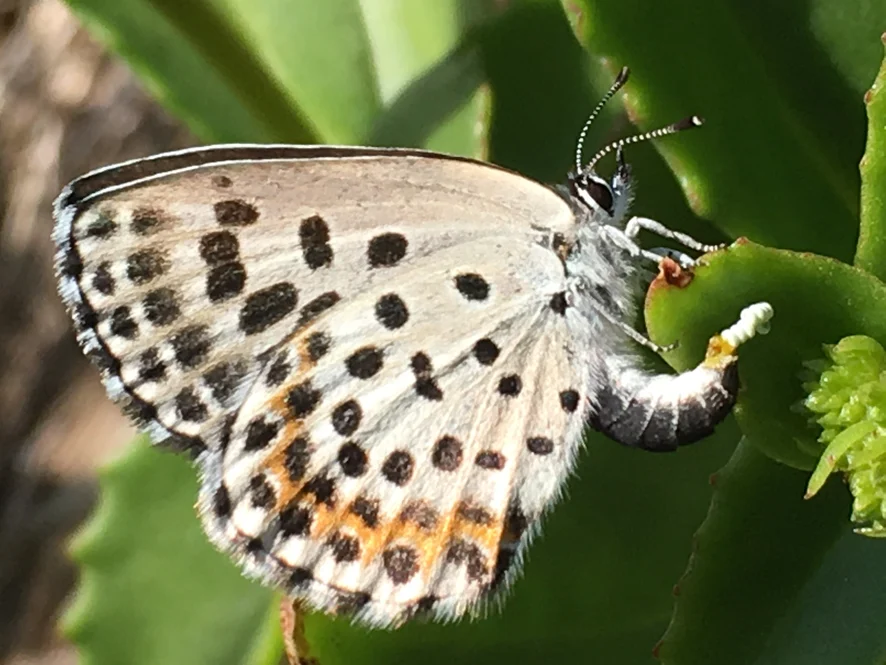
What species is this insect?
Scolitantides orion
